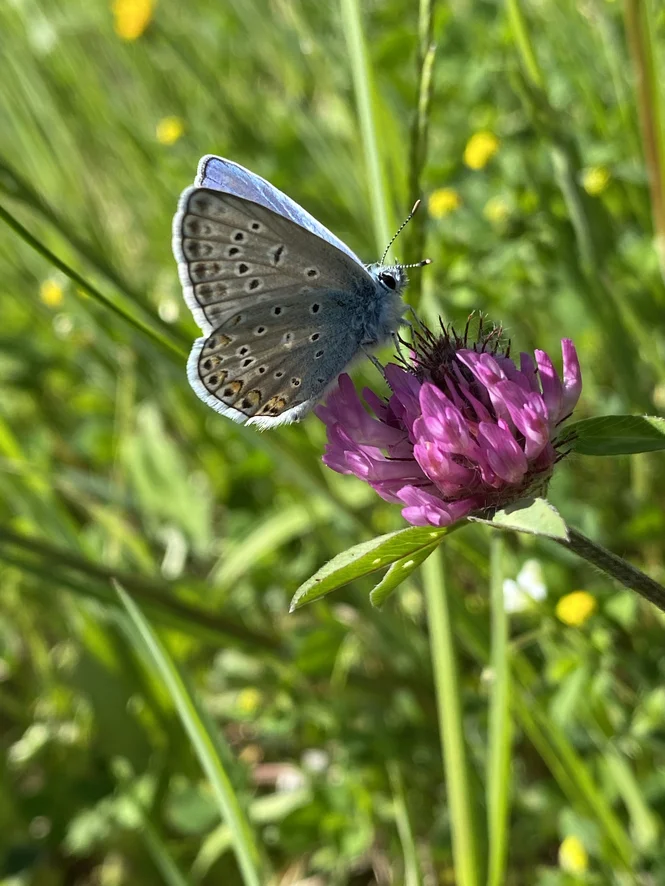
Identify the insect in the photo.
Polyommatus icarus
